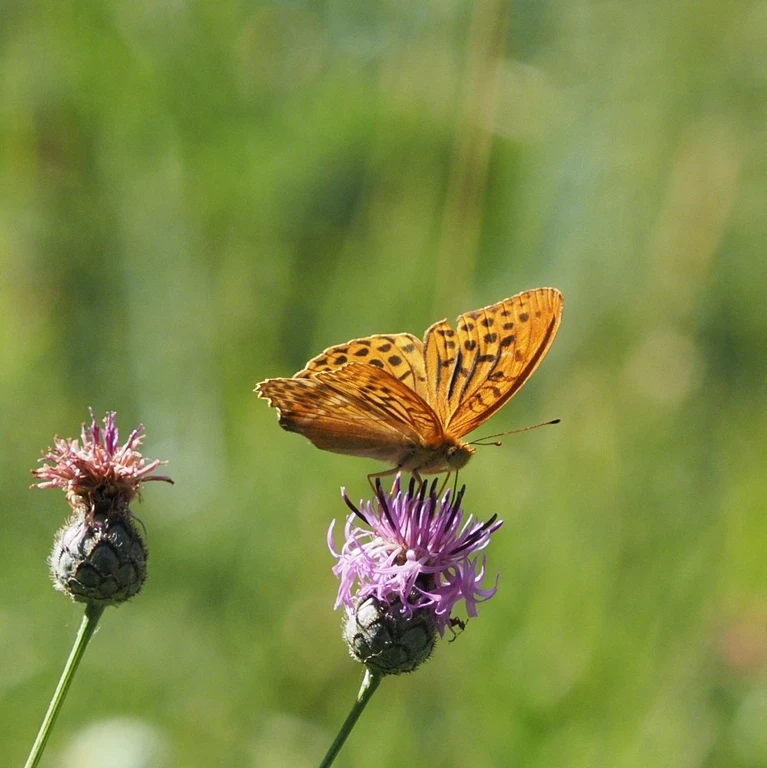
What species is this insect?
Argynnis paphia
